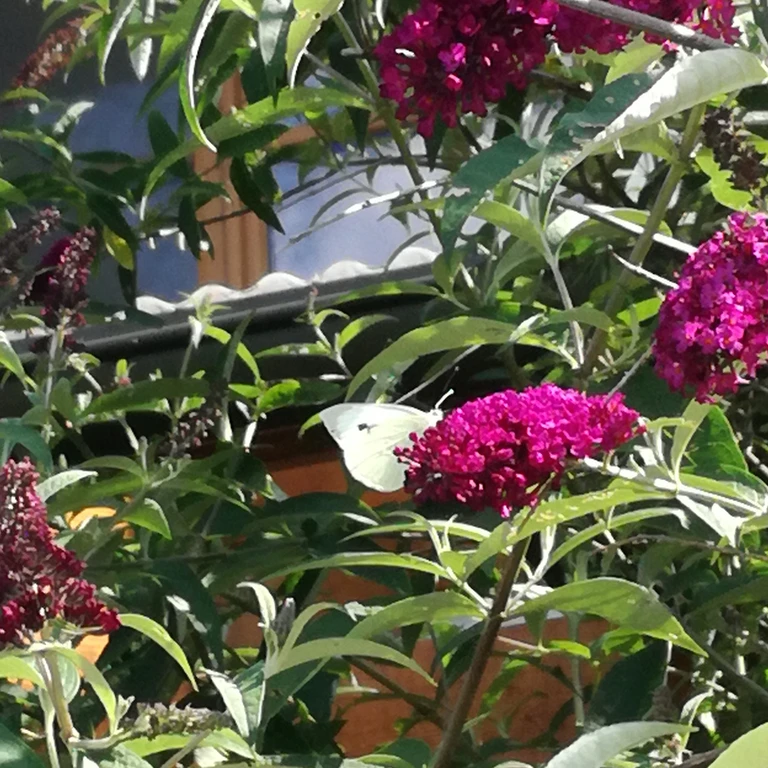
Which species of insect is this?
Pieris brassicae
